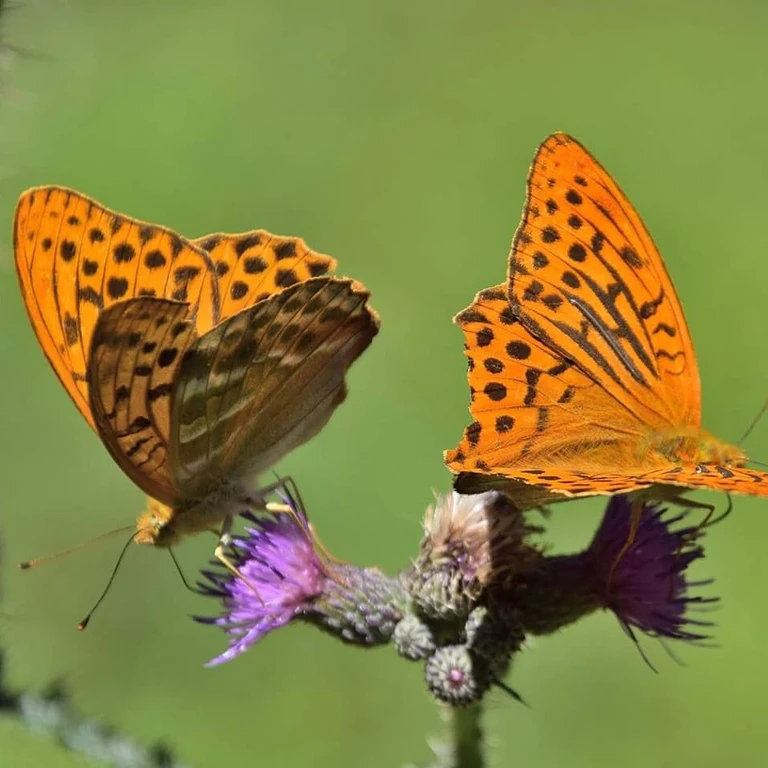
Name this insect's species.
Argynnis paphia
